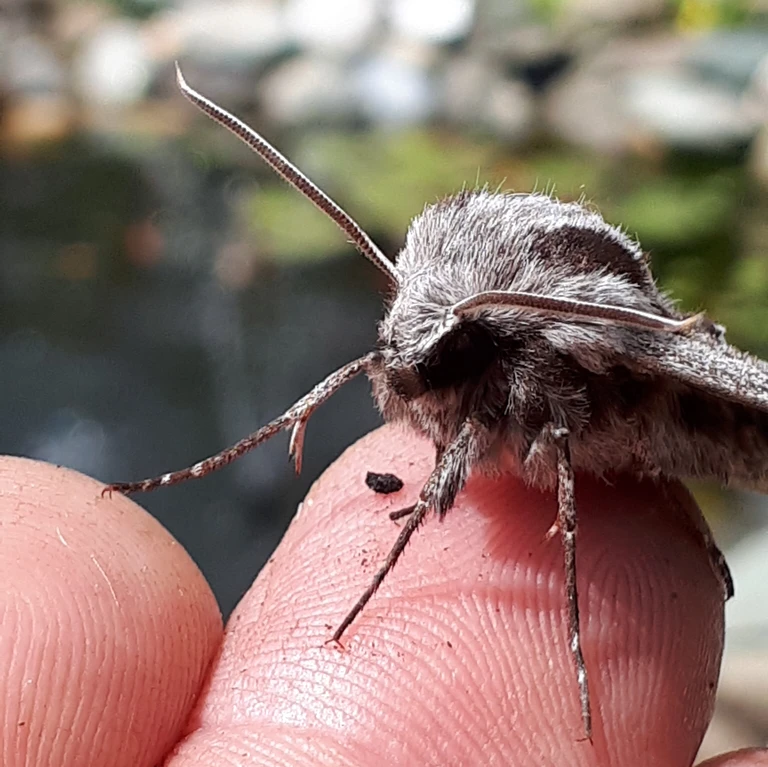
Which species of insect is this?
Sphinx pinastri
